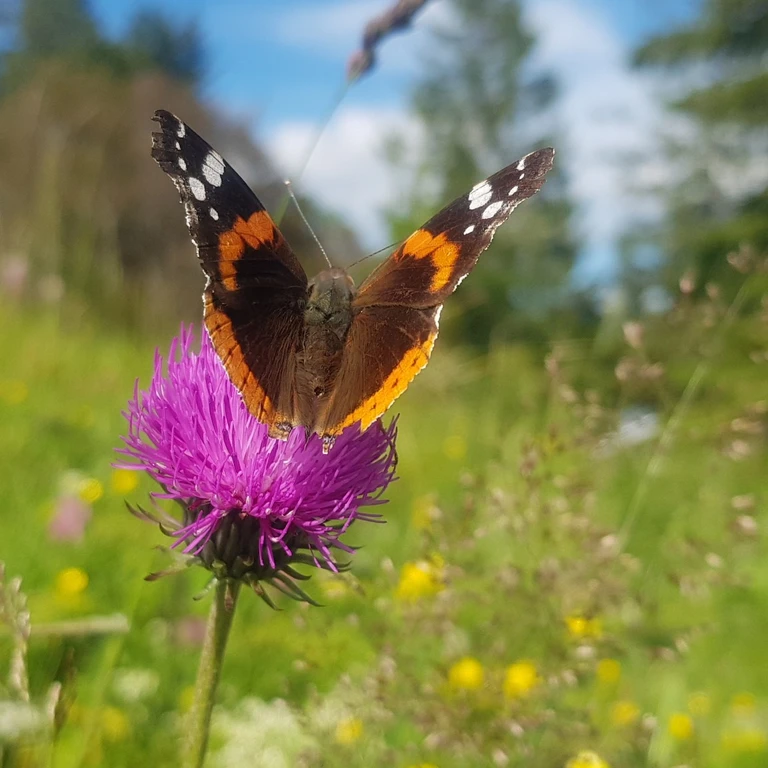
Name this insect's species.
Vanessa atalanta
